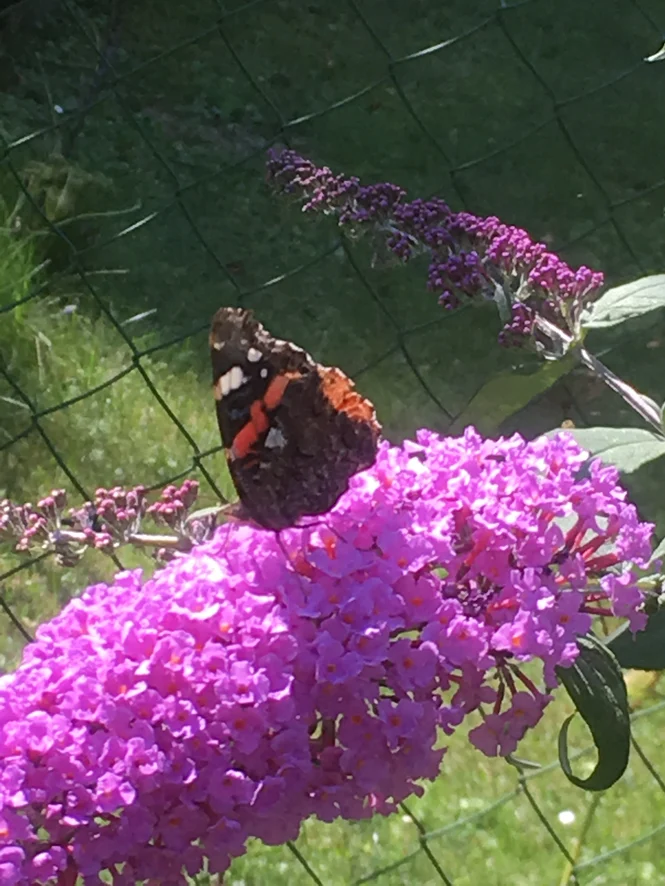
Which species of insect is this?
Vanessa atalanta
